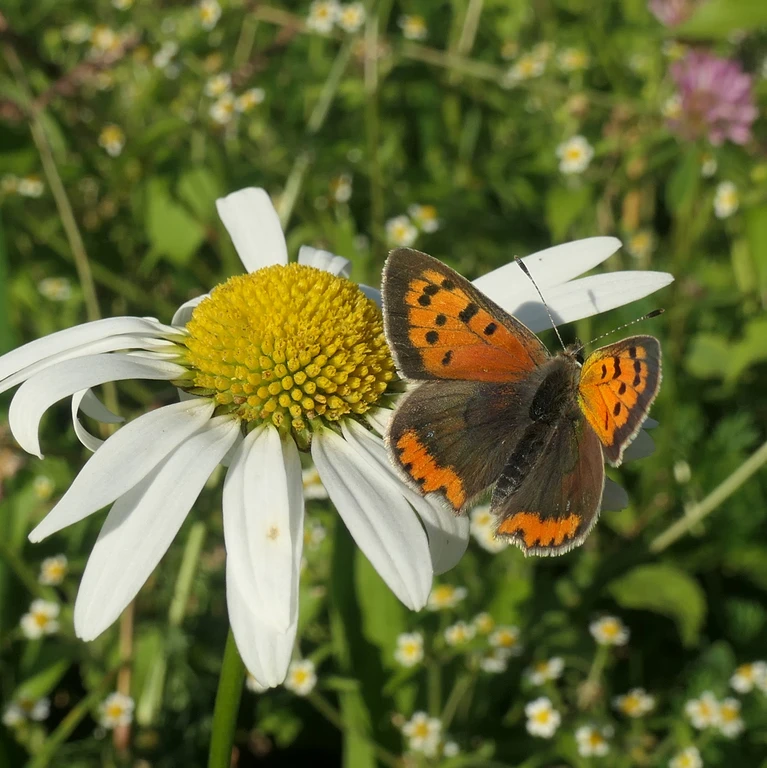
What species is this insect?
Lycaena phlaeas
